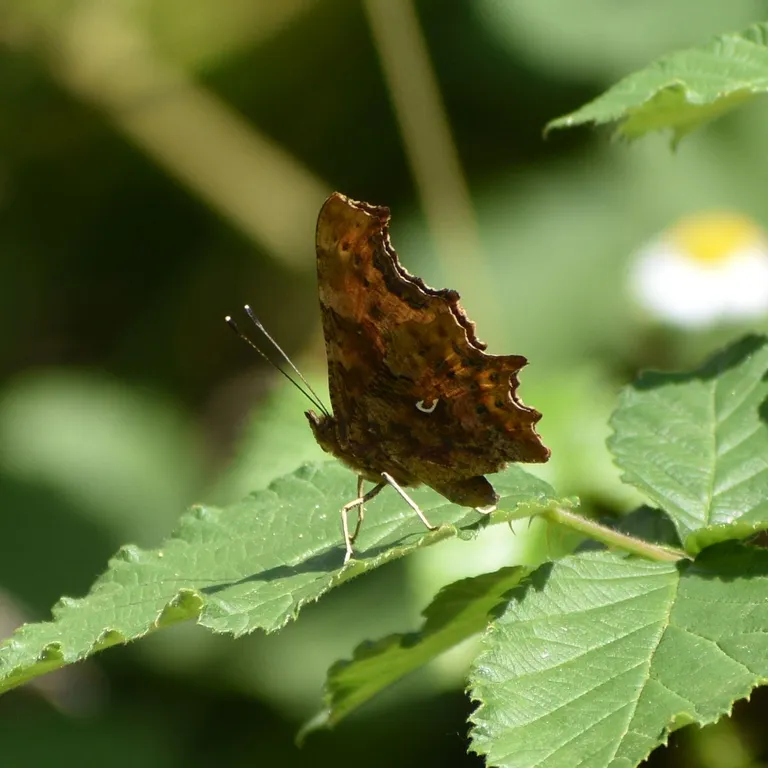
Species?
Polygonia c-album
